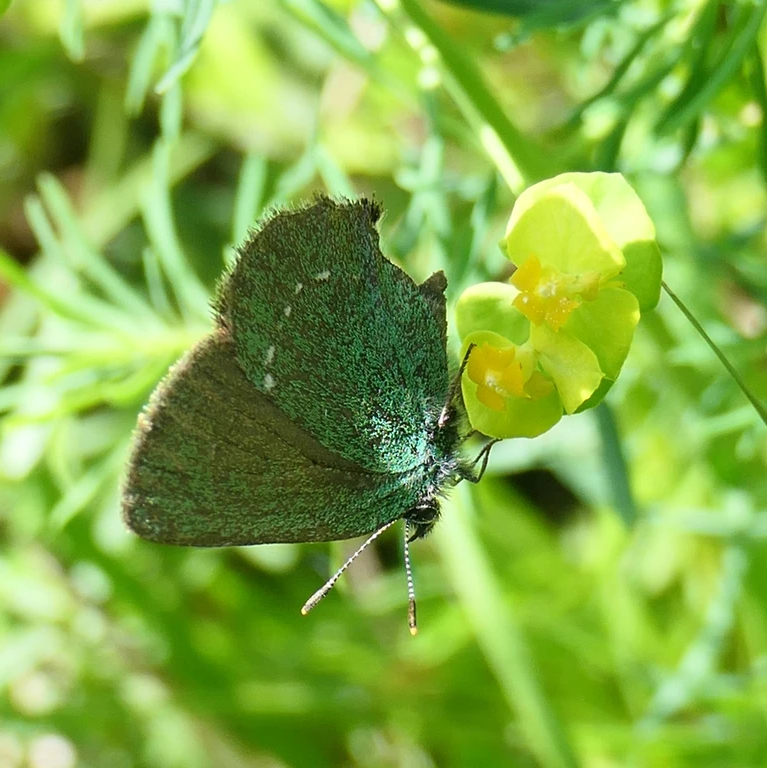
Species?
Callophrys rubi
